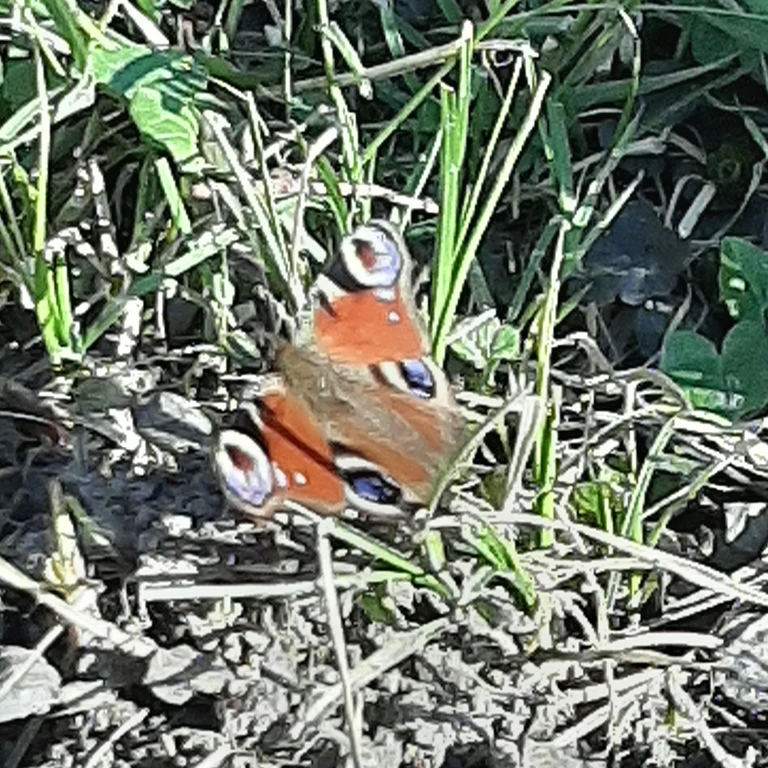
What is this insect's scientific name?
Aglais io
